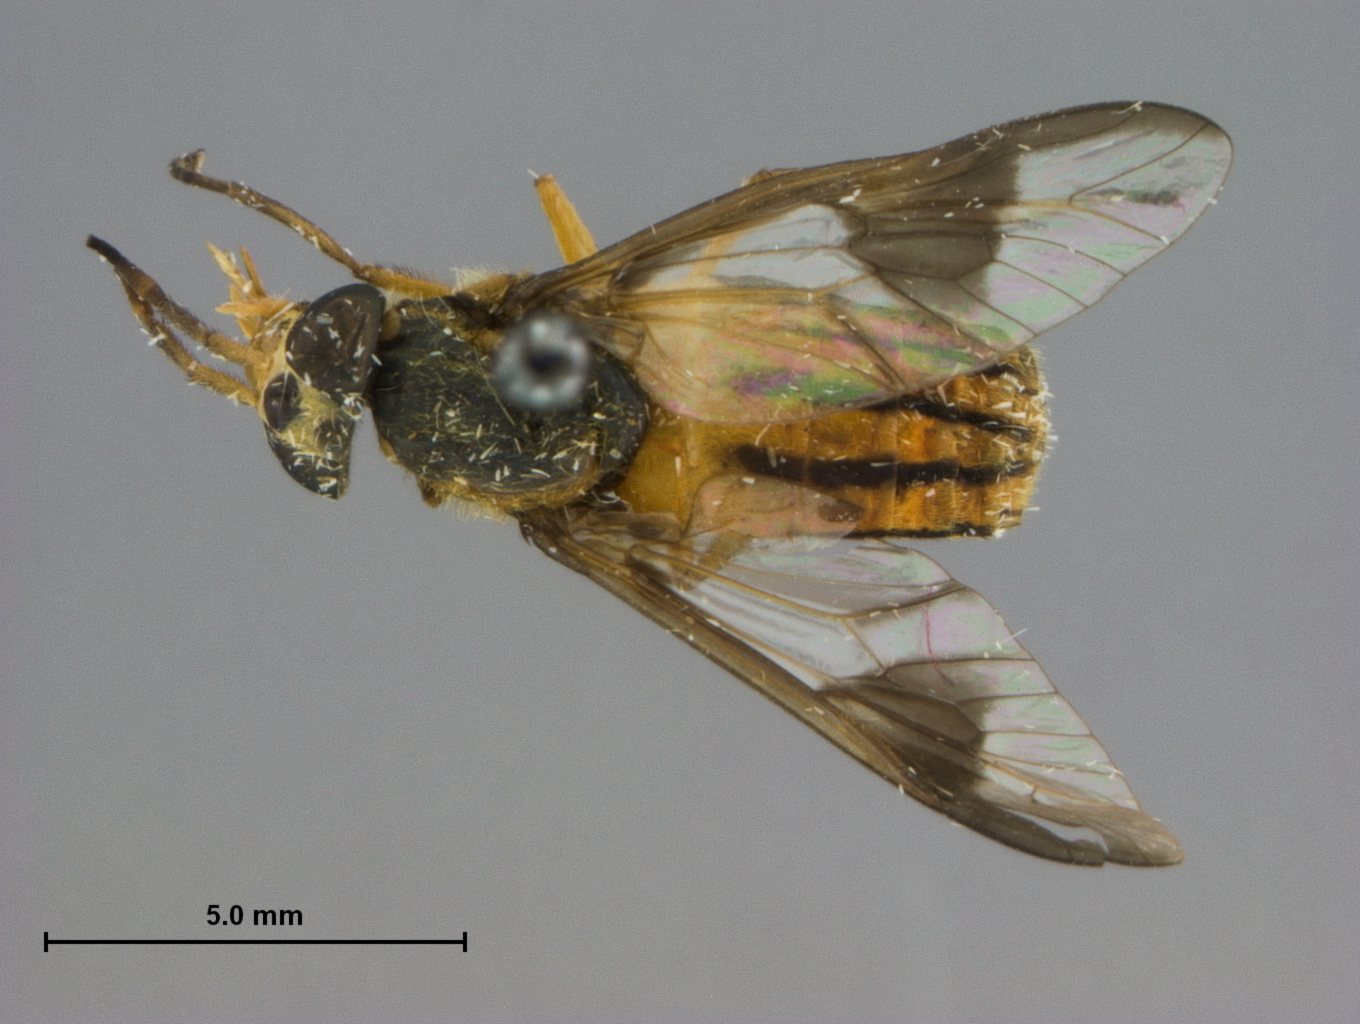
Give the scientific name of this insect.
Chrysops striatula
